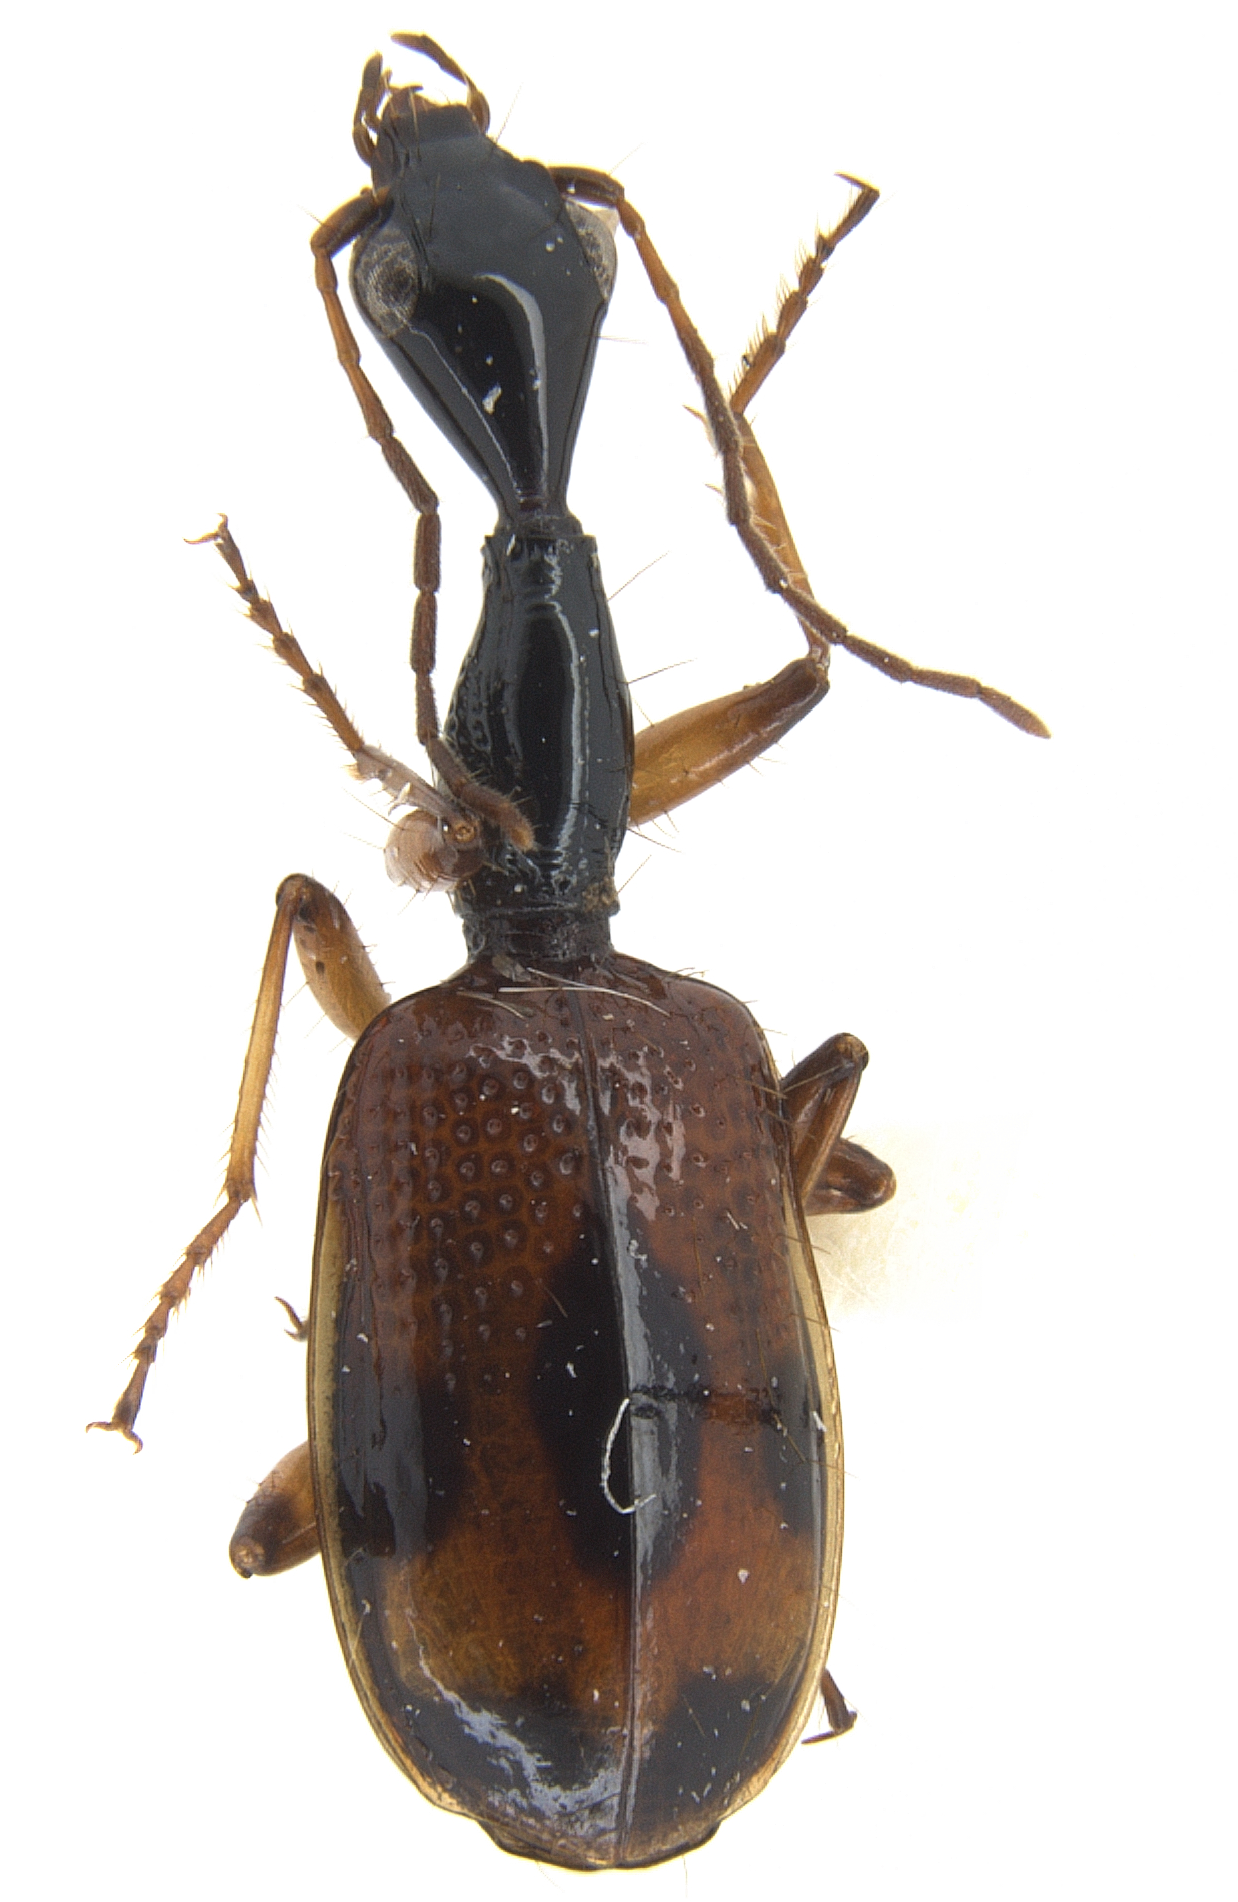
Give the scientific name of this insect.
Colliuris pensylvanica
